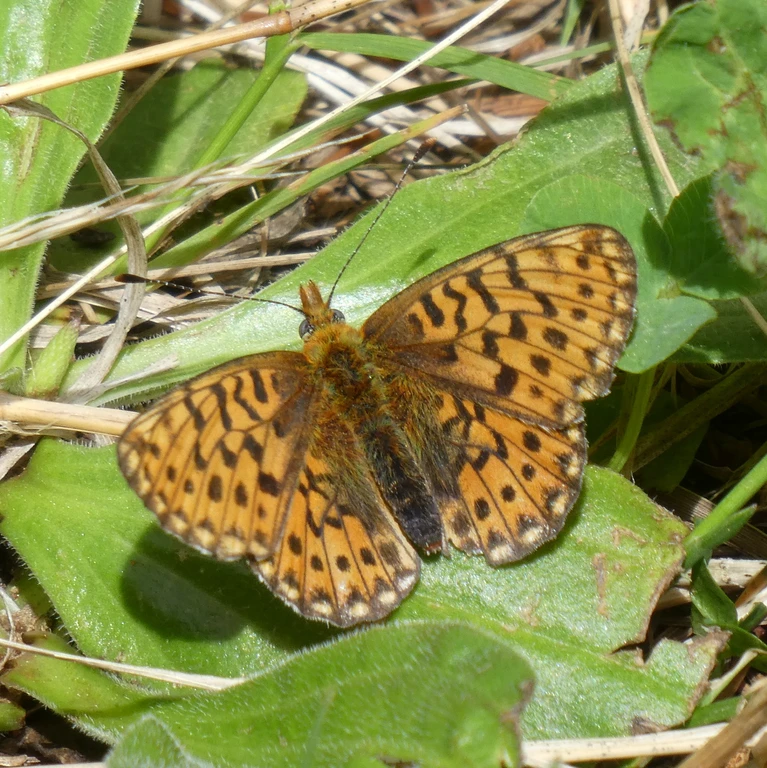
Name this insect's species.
Boloria euphrosyne (also Clossiana euphrosyne)
